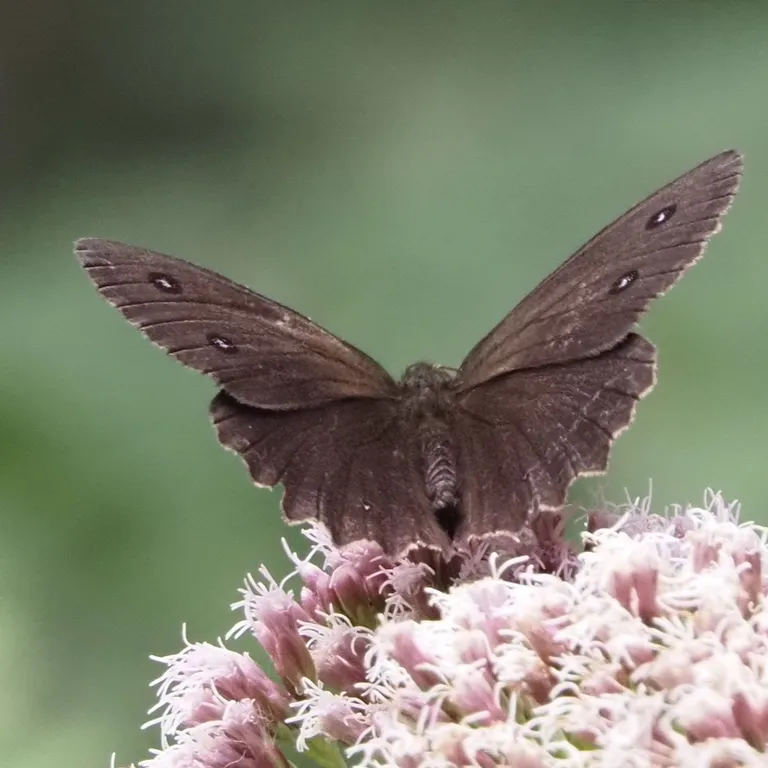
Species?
Minois dryas
